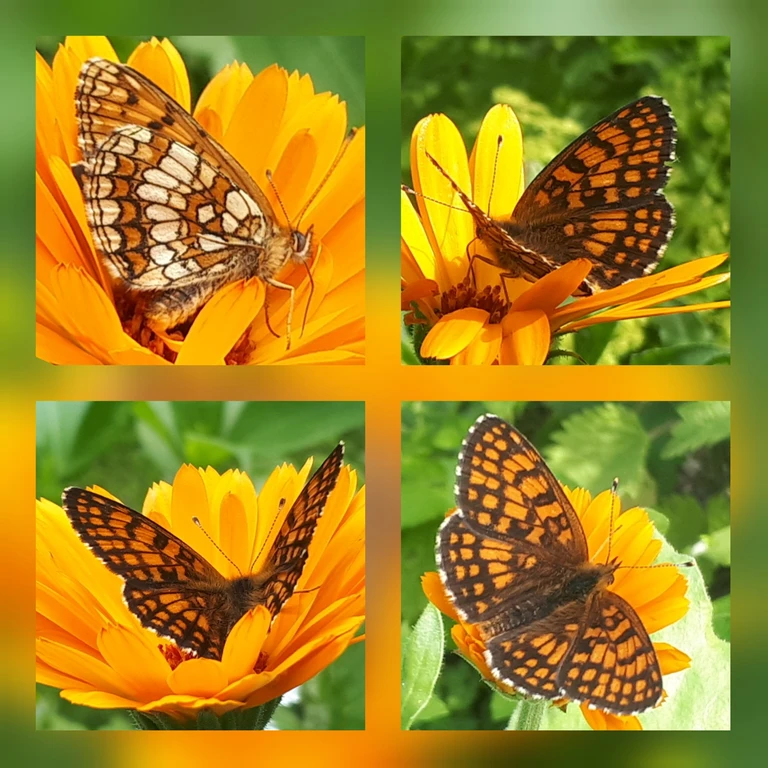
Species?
Melitaea athalia
